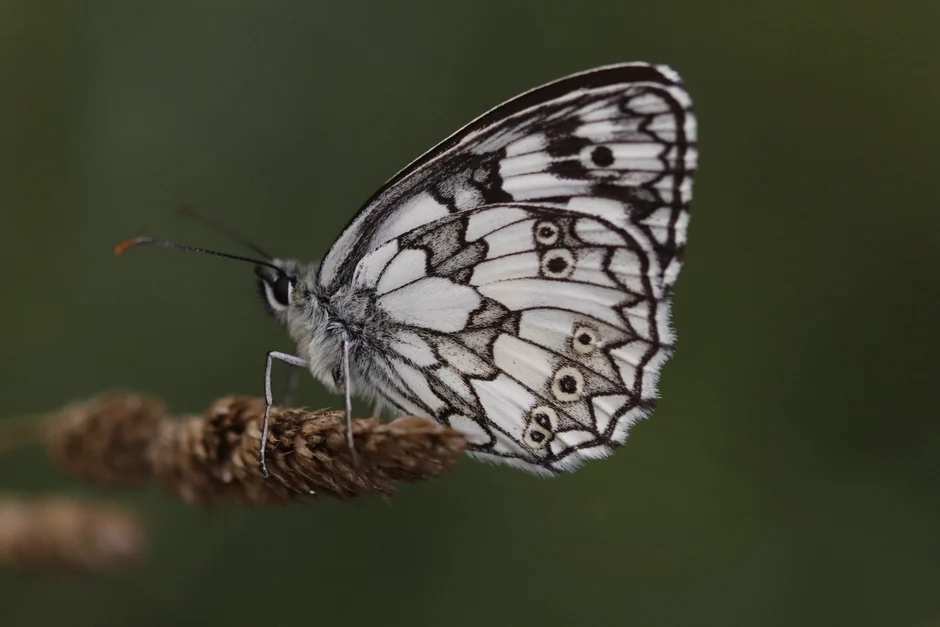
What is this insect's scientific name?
Melanargia galathea
